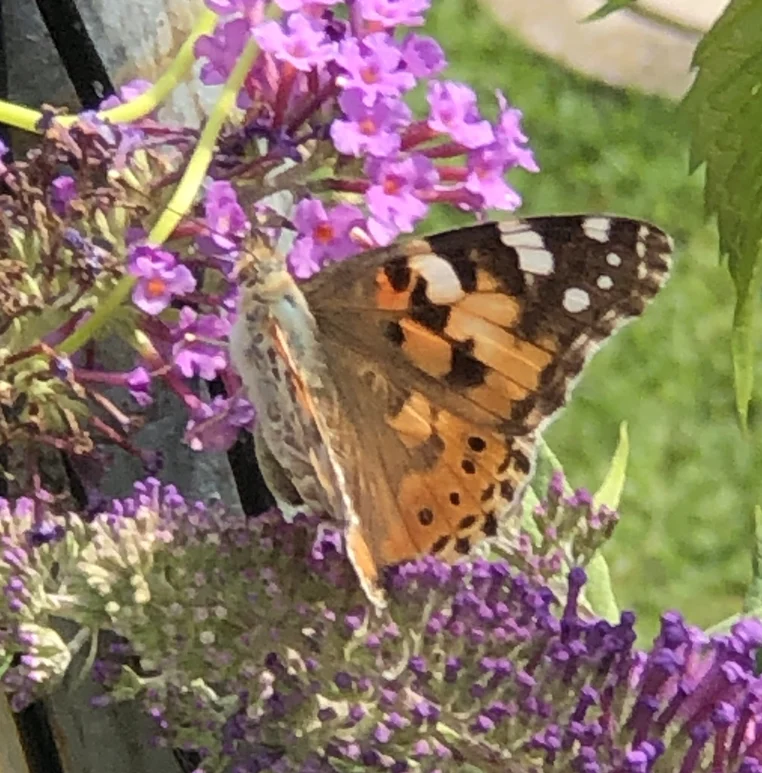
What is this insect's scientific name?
Vanessa cardui
